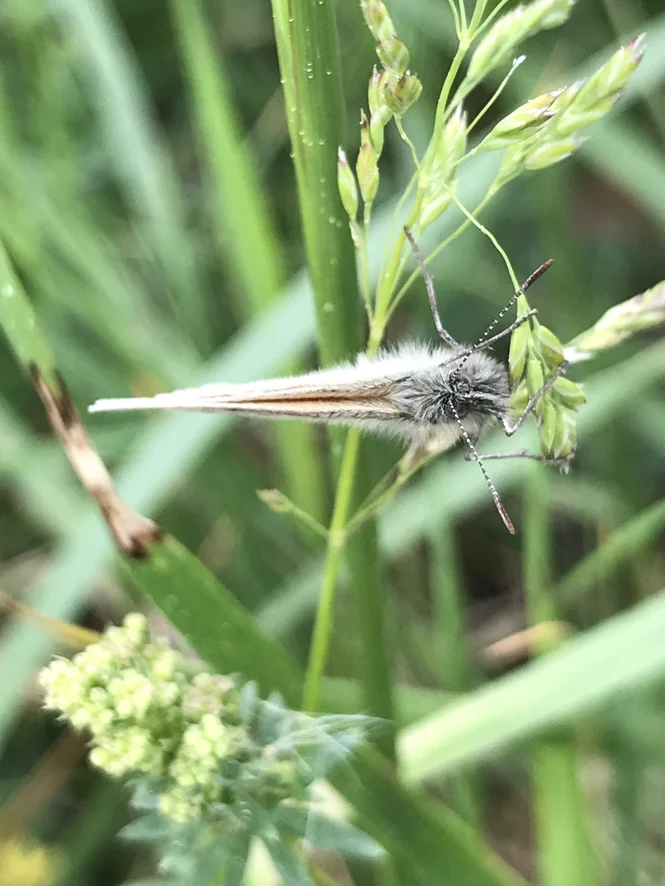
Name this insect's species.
Coenonympha pamphilus
